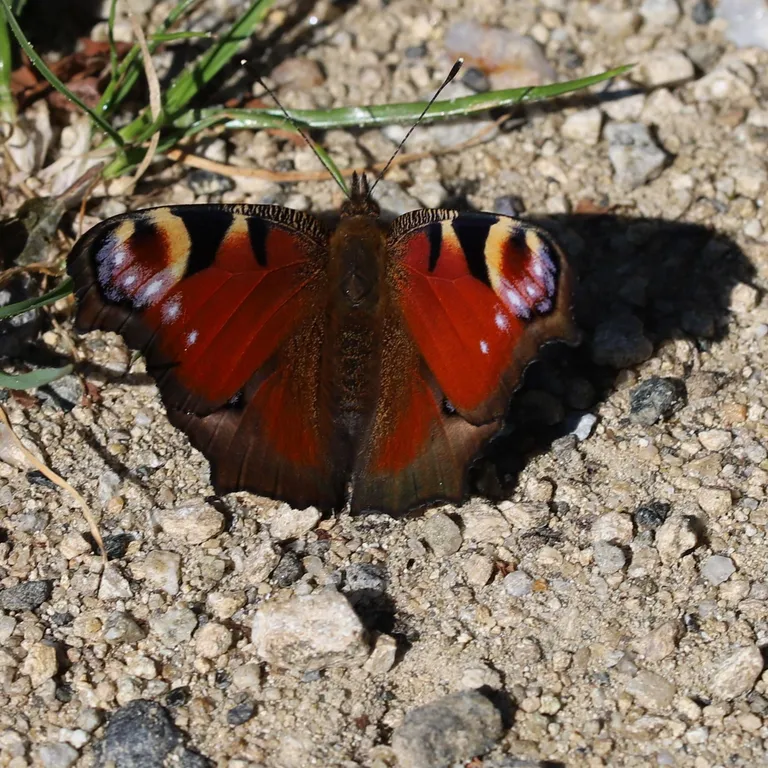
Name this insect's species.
Aglais io
